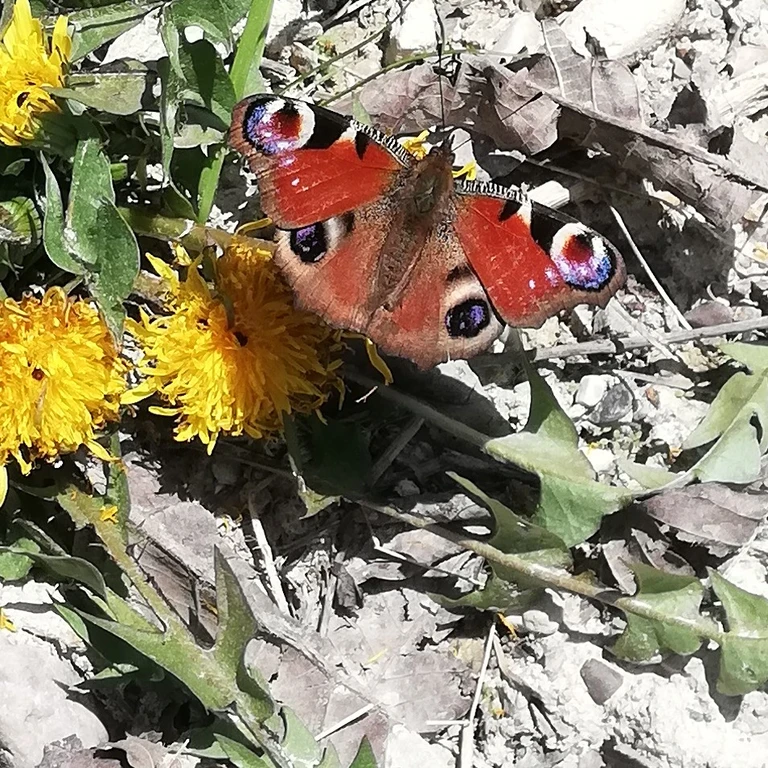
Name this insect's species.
Aglais io
